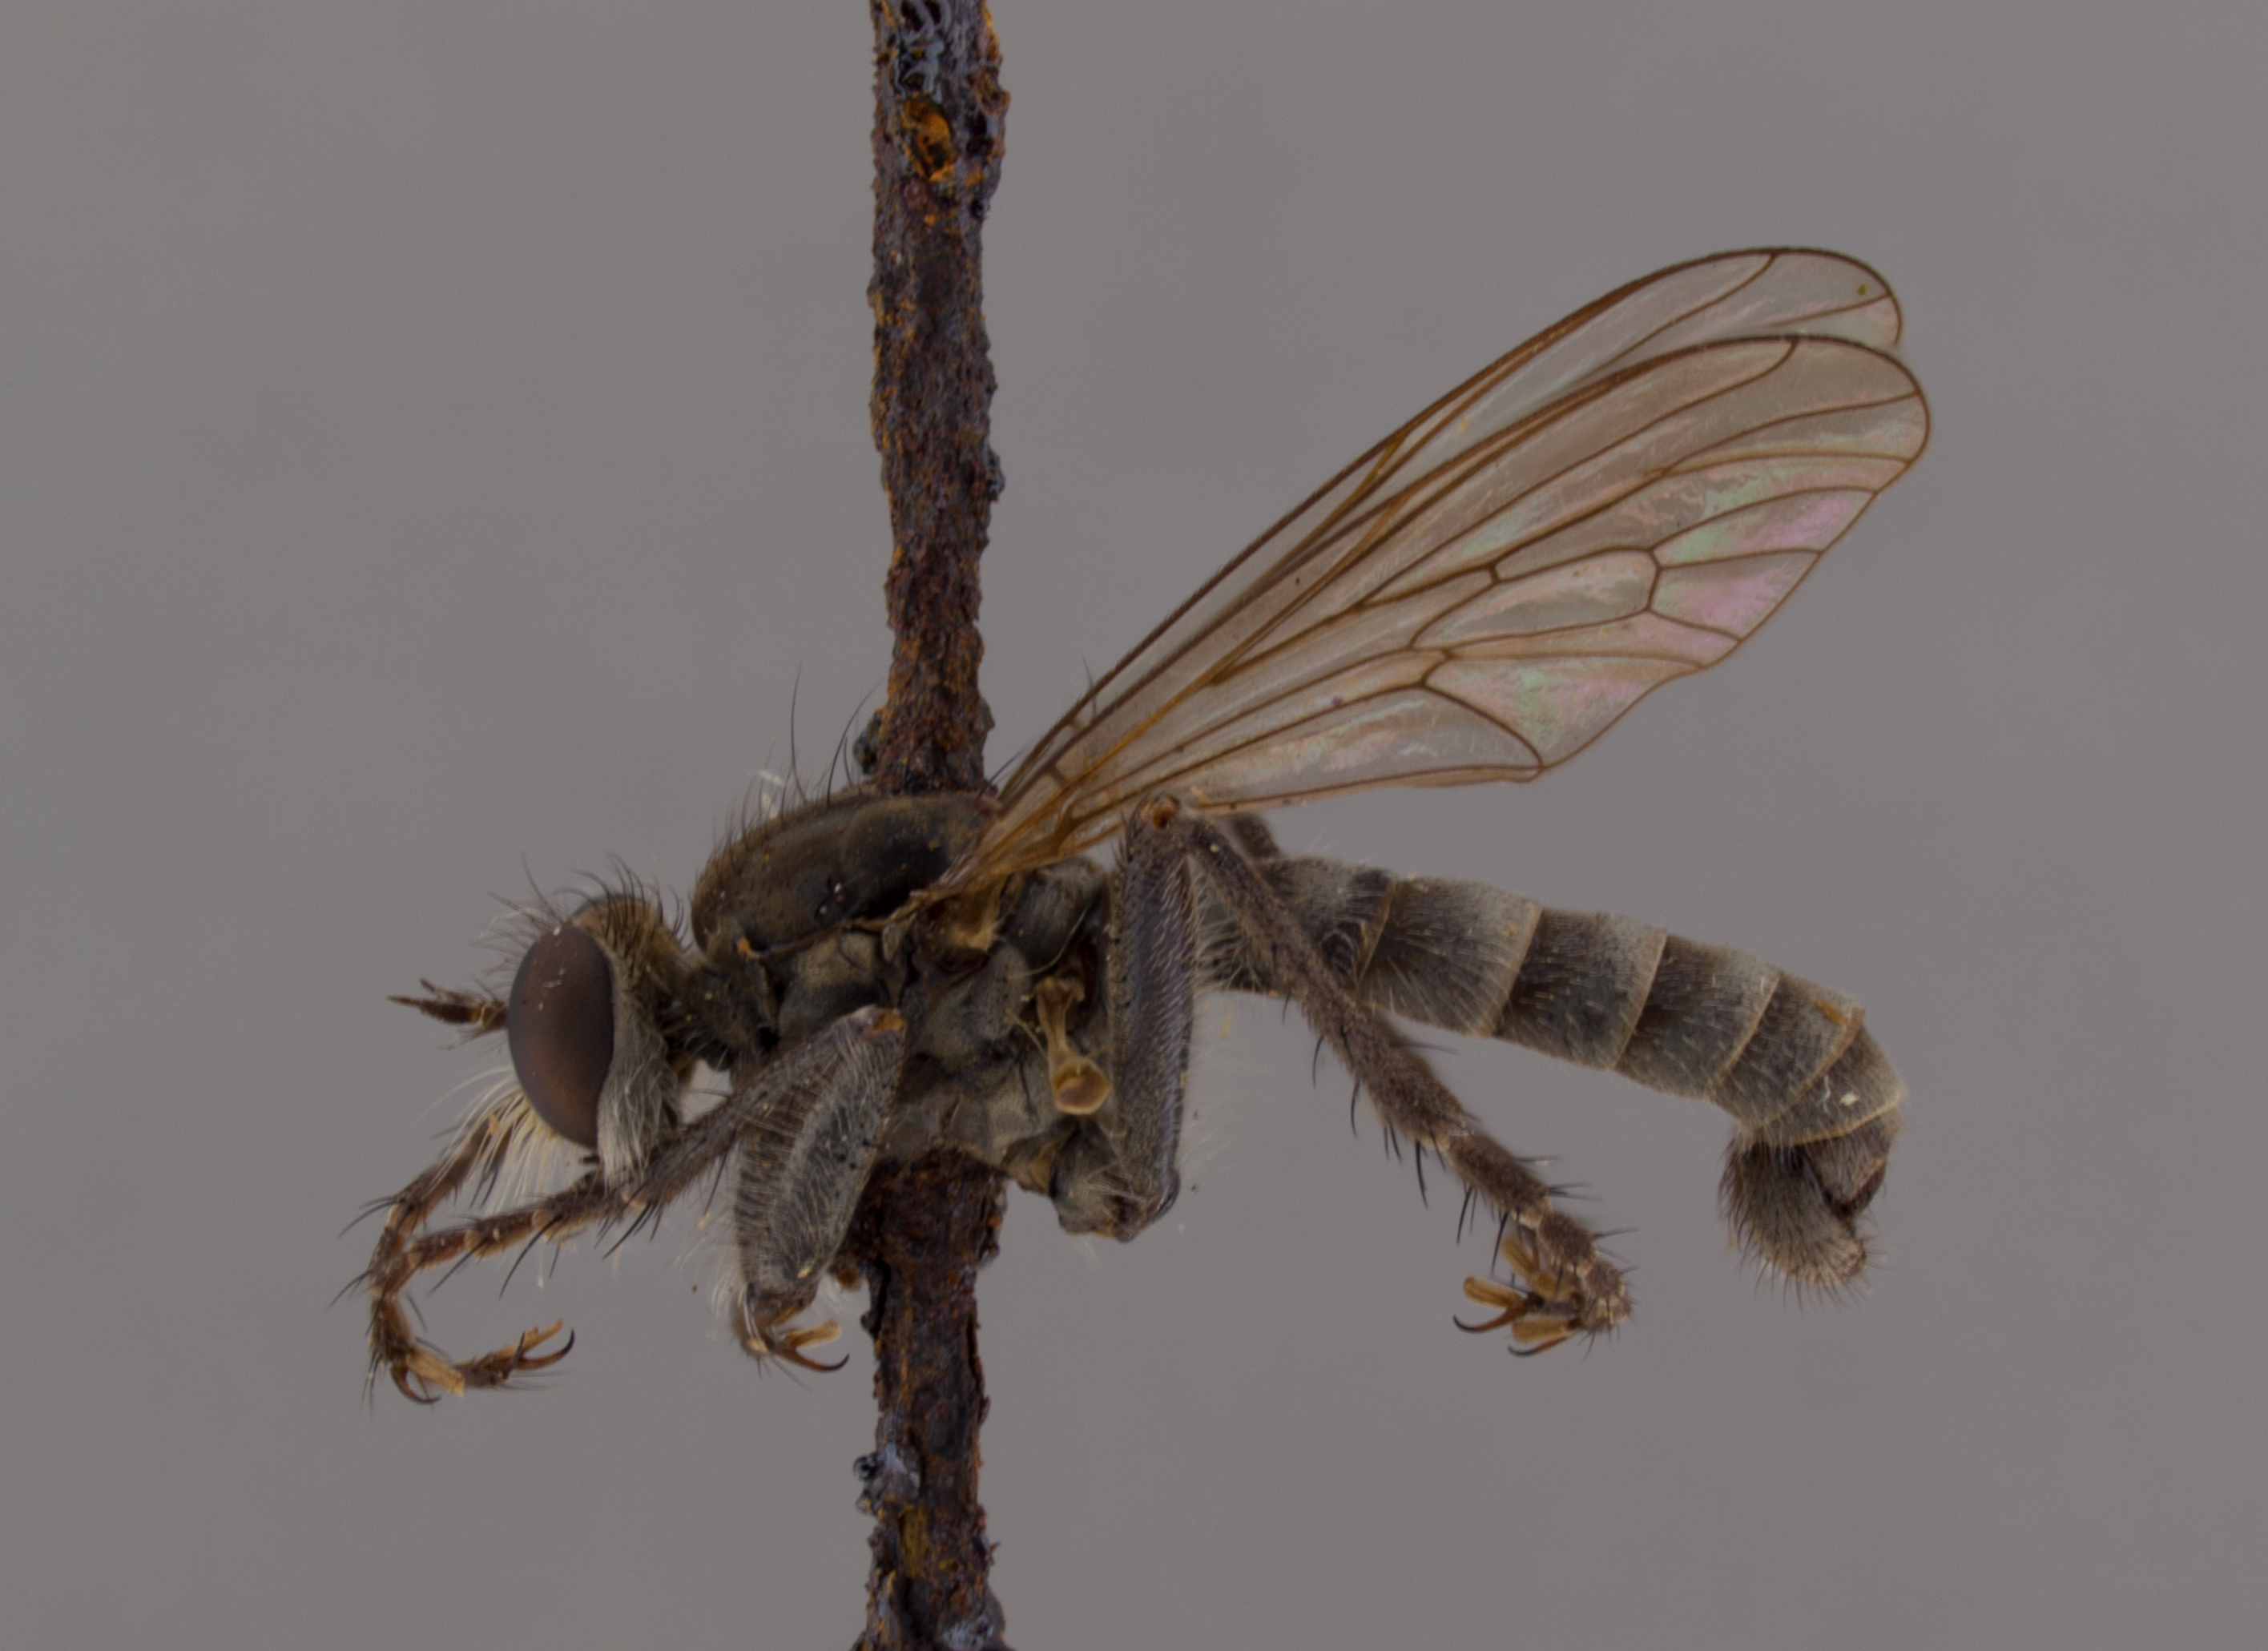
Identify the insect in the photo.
Lasiopogon oklahomensis
